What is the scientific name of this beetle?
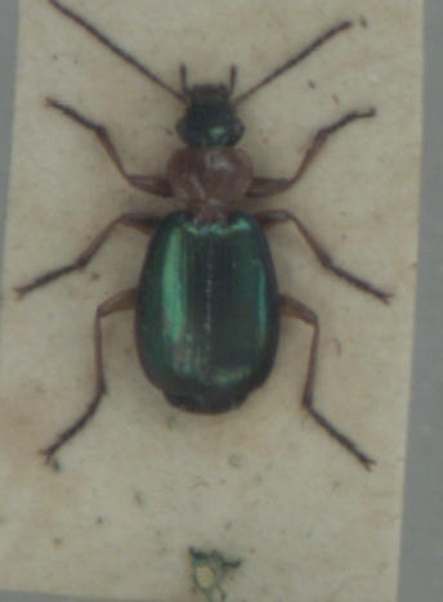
Lebia chlorocephala
